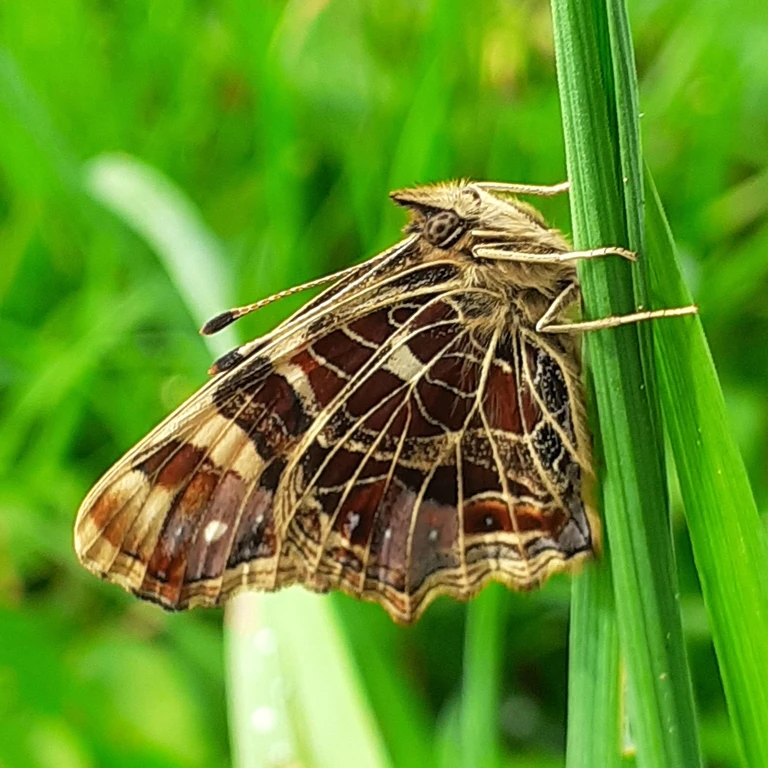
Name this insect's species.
Araschnia levana
